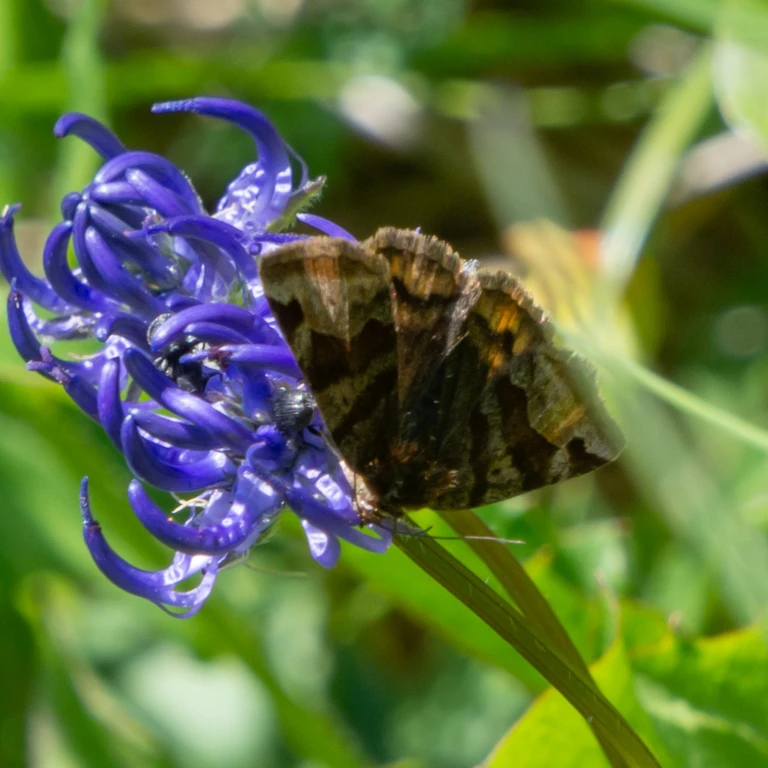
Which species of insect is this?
Euclidia glyphica
